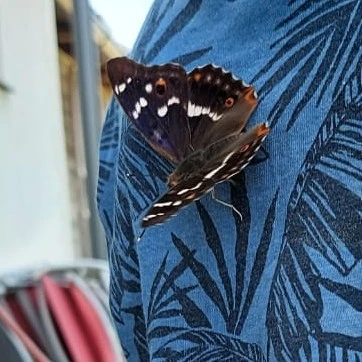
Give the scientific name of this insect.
Apatura ilia
